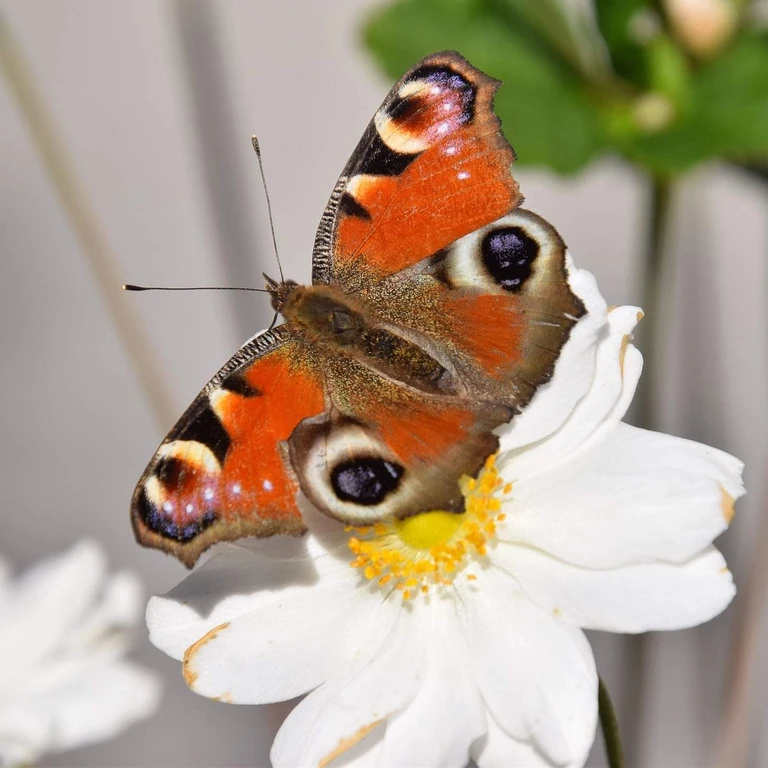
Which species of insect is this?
Aglais io
